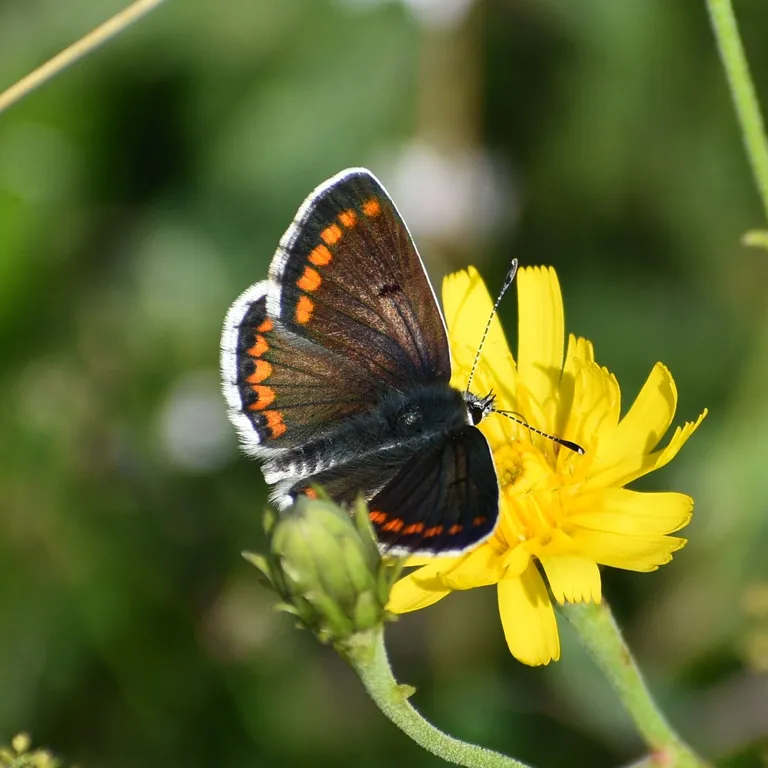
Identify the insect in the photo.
Aricia agestis/artaxerxes
